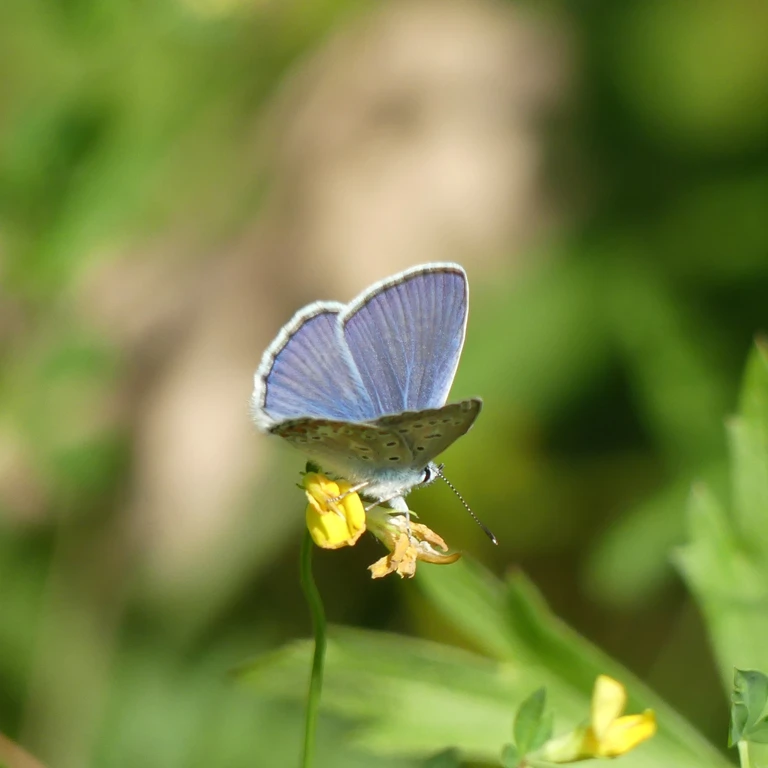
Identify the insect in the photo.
Polyommatus icarus
